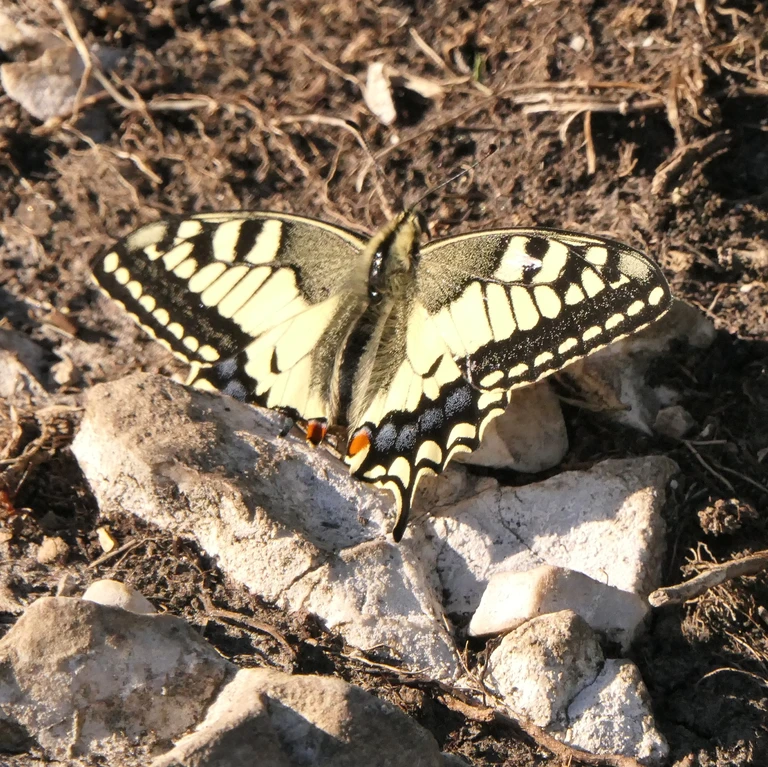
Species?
Papilio machaon
